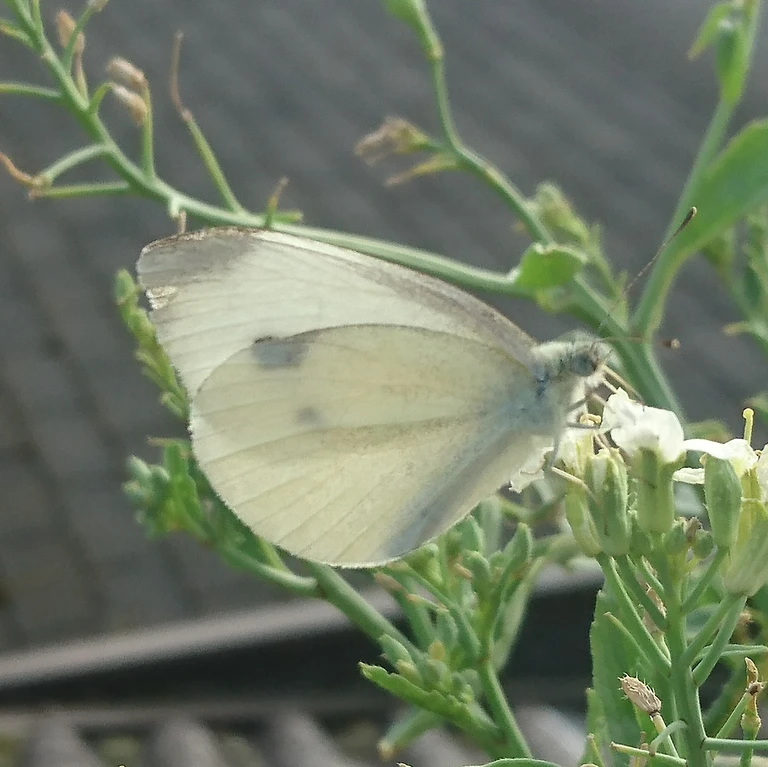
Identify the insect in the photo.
Pieris rapae
